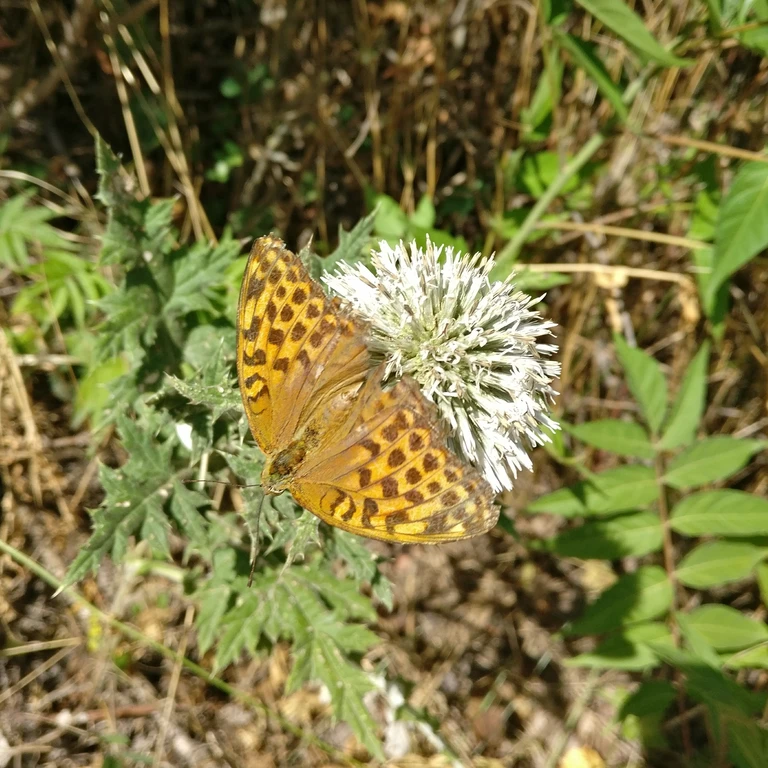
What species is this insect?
Argynnis paphia
